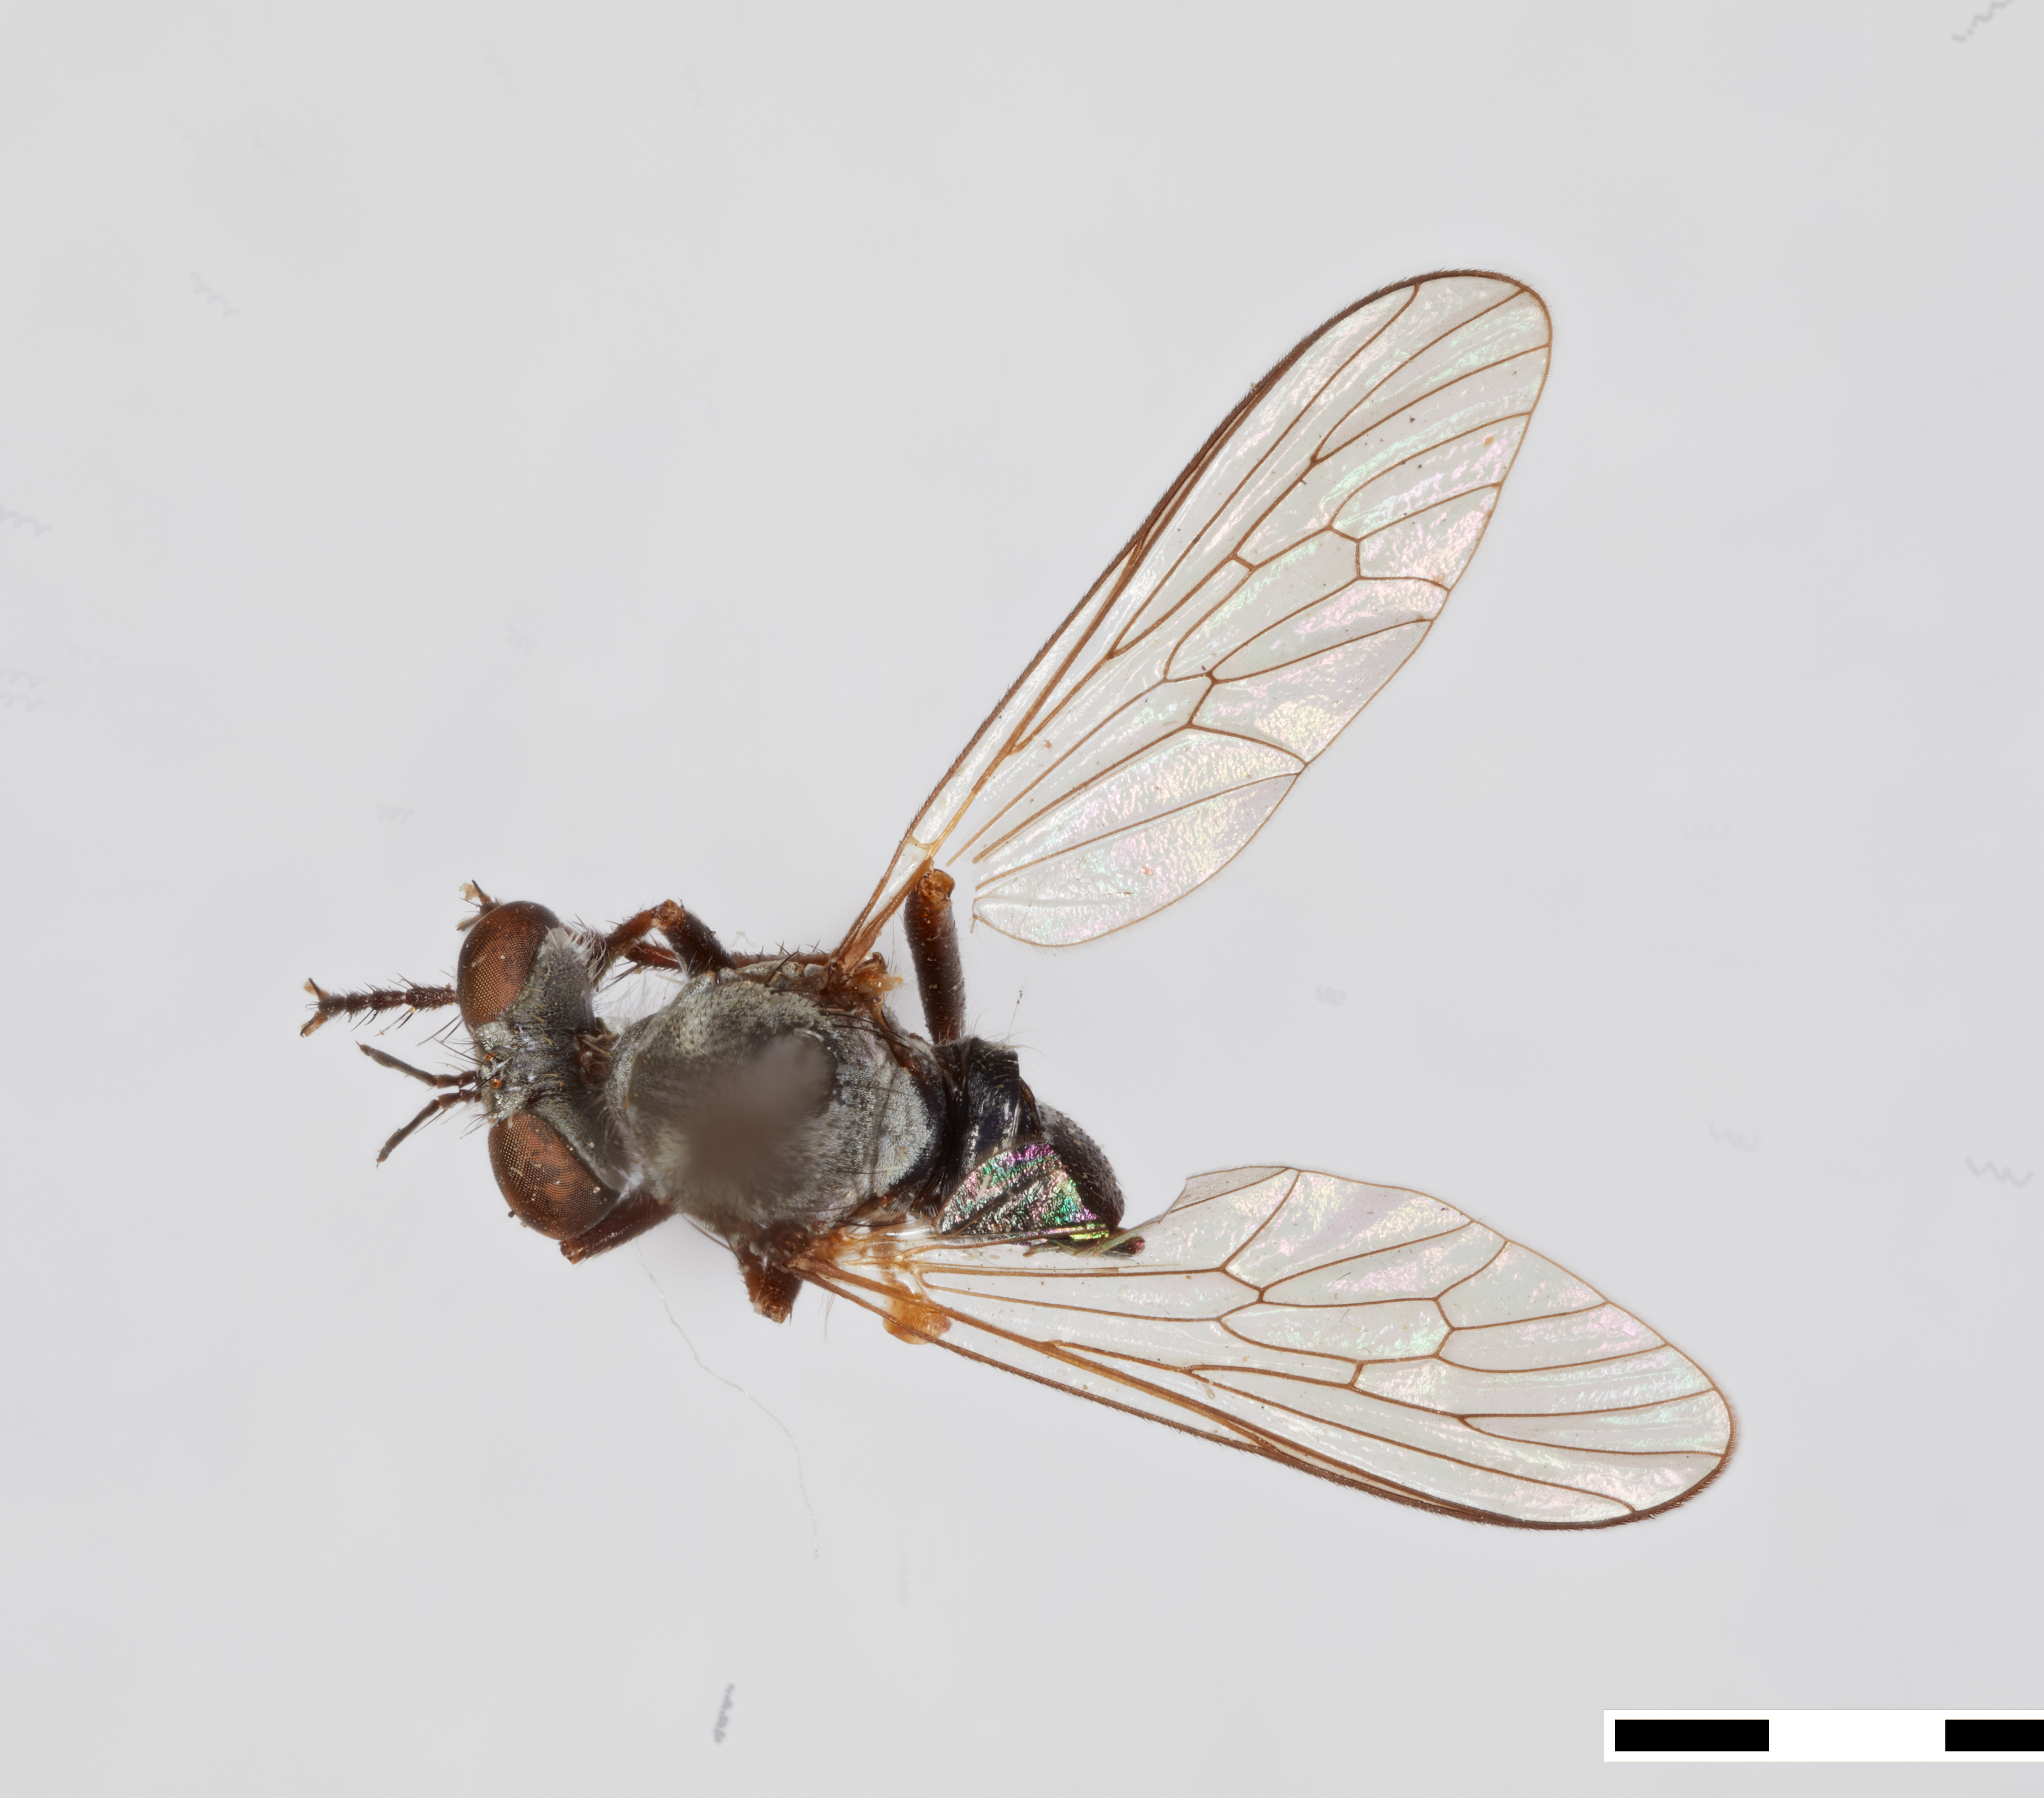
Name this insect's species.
Cophura melanochaeta
